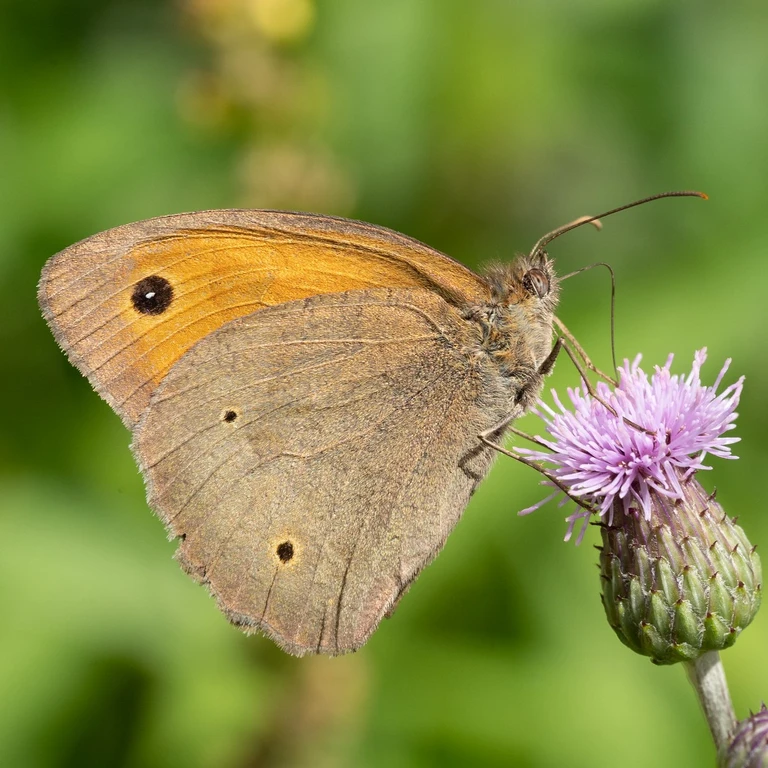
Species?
Maniola jurtina
